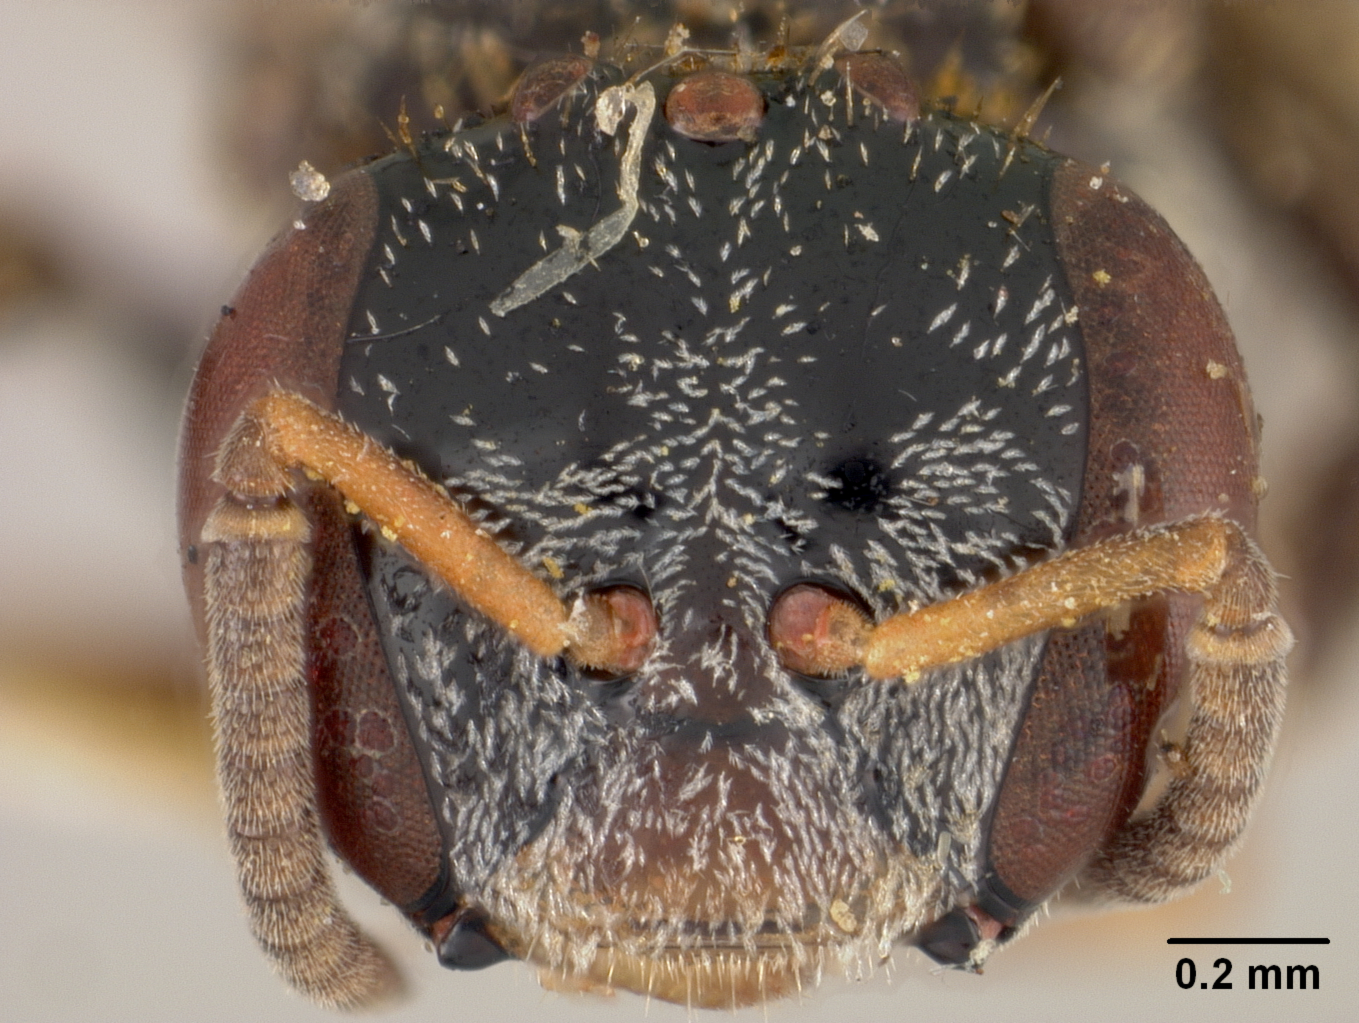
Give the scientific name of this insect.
Trigona atomella
